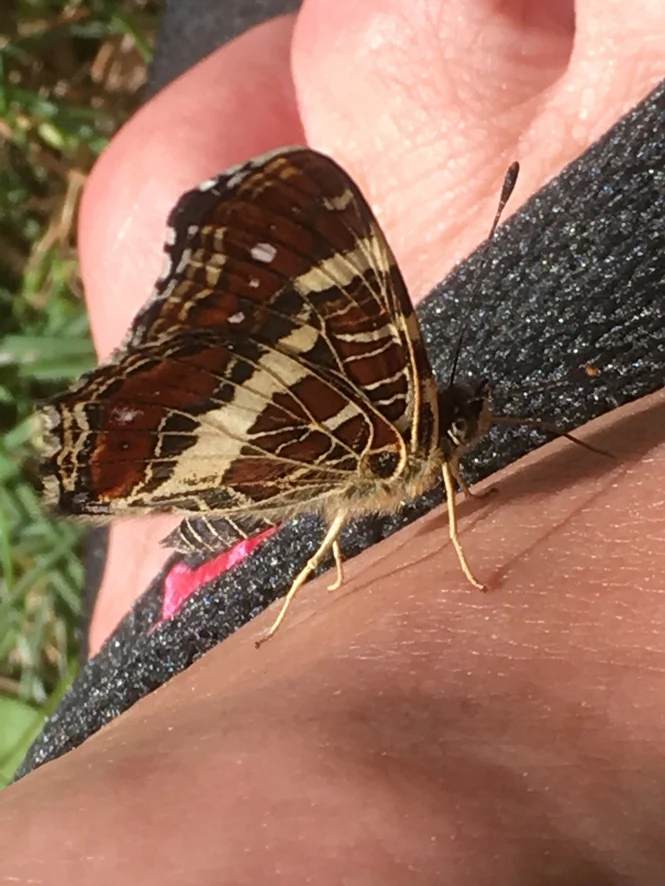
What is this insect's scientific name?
Araschnia levana
